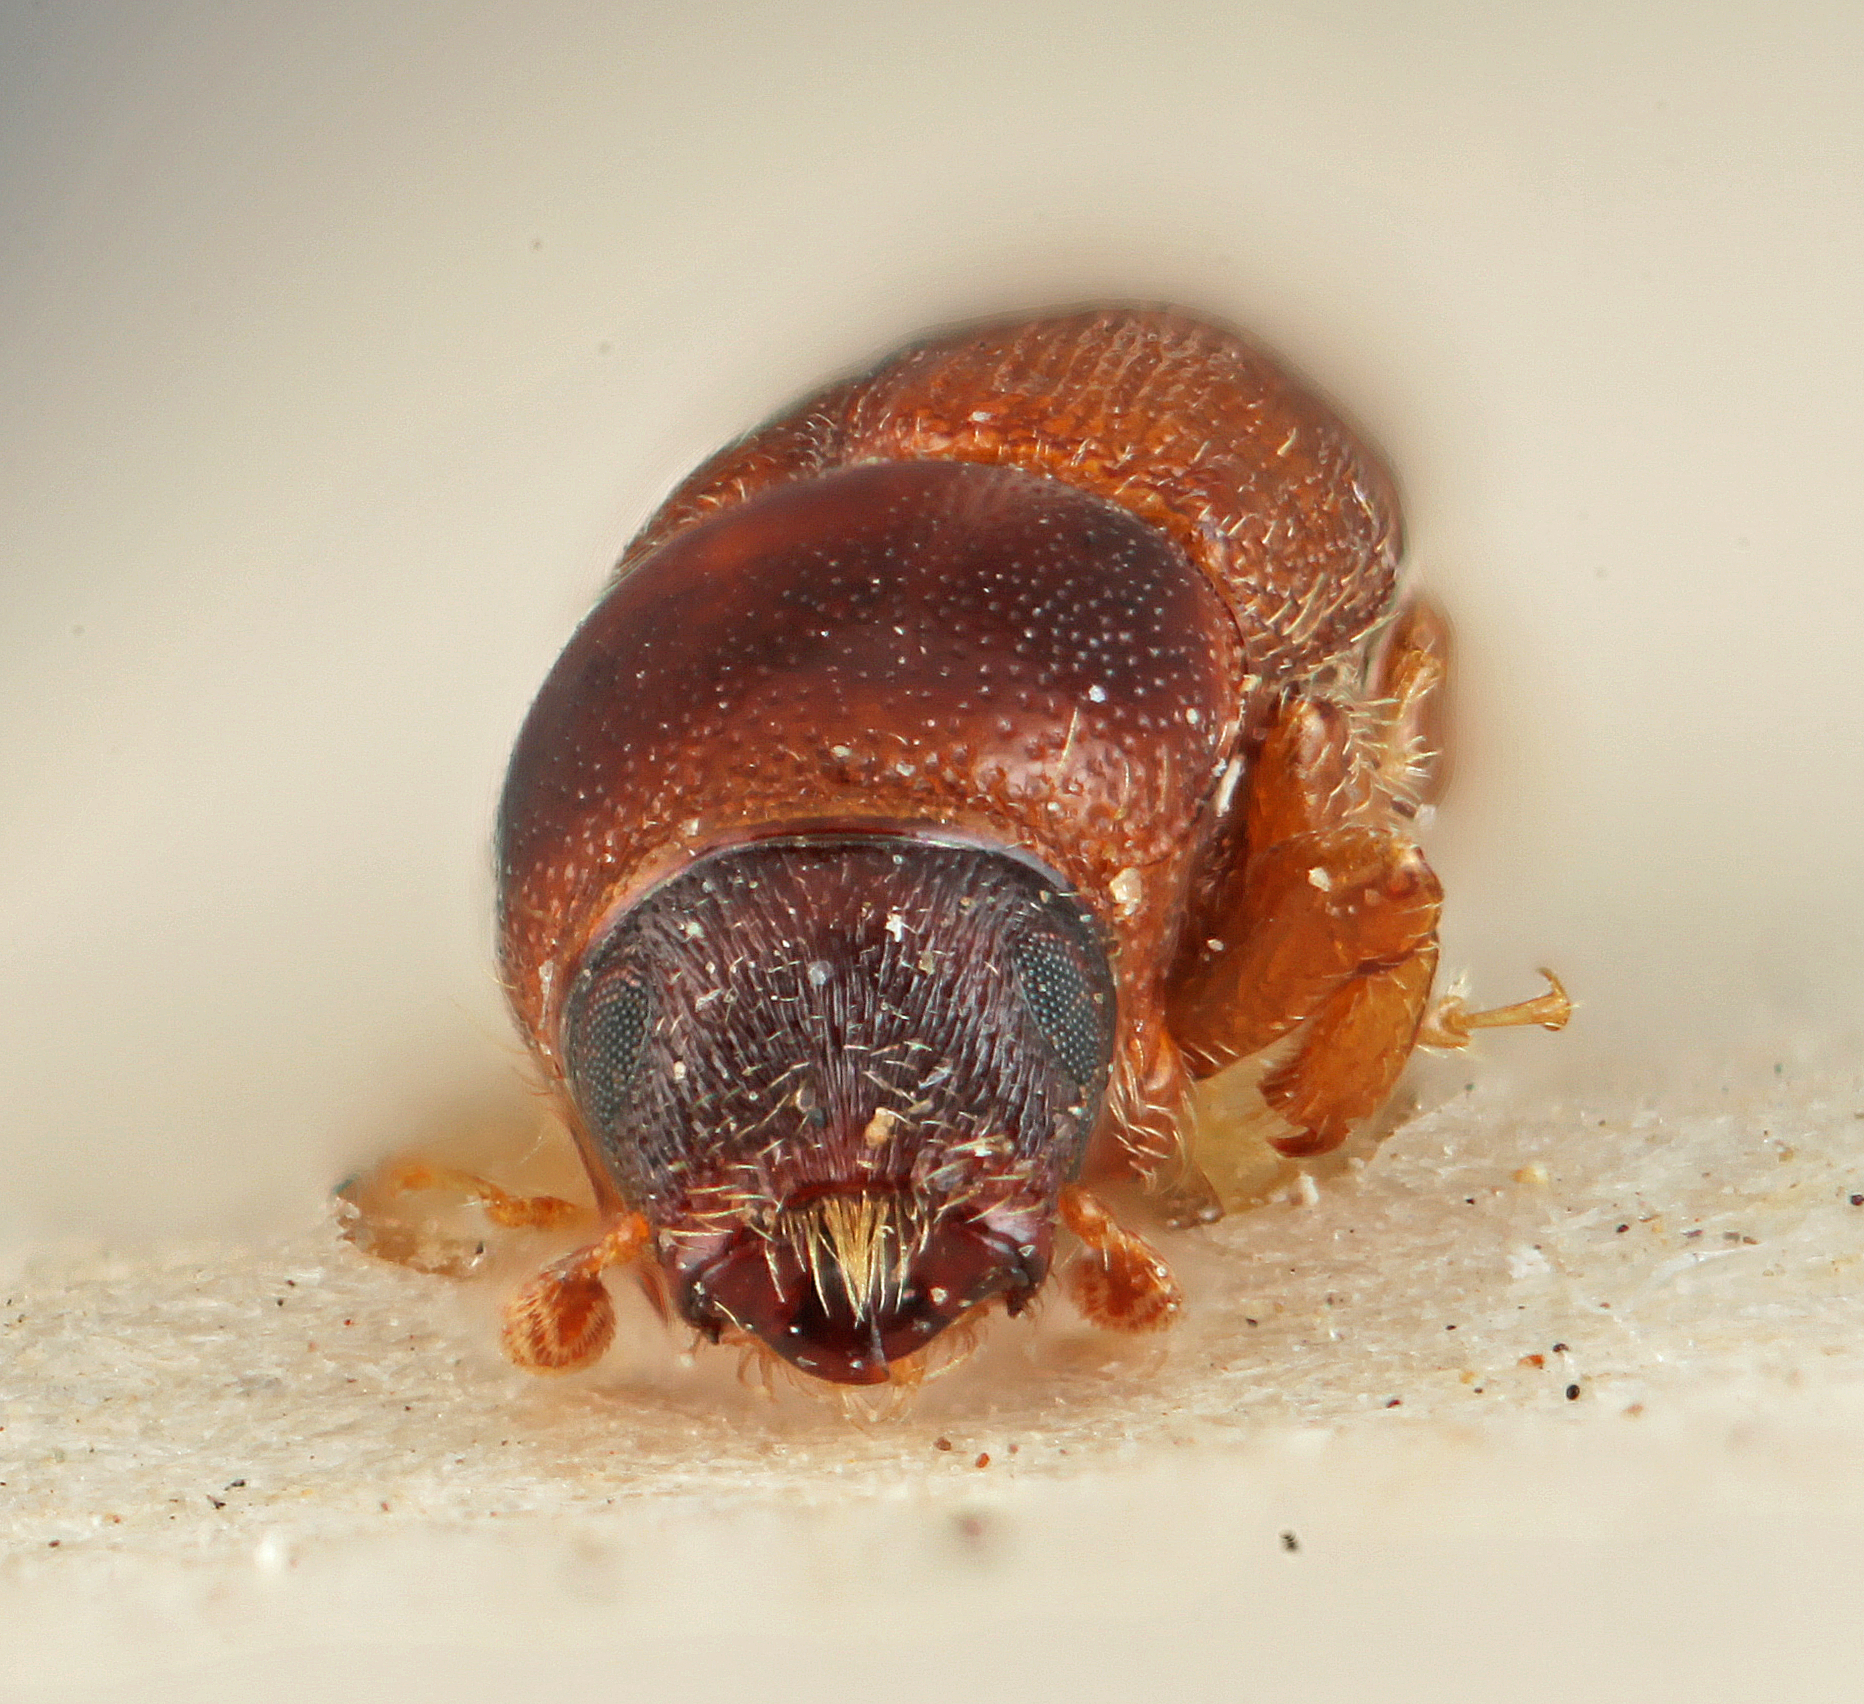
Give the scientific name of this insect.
Scolytus bicallosus
